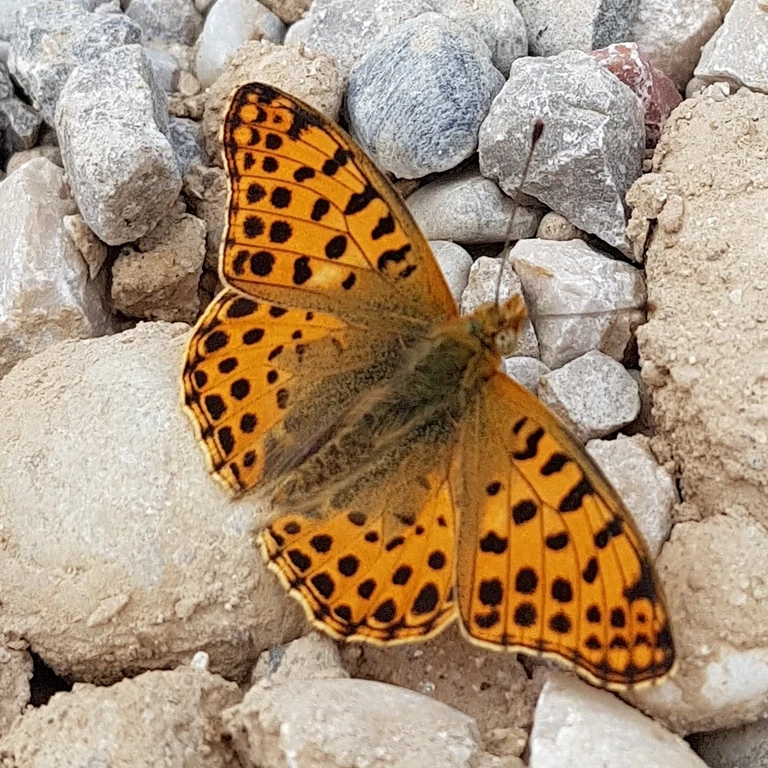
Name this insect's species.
Issoria lathonia
